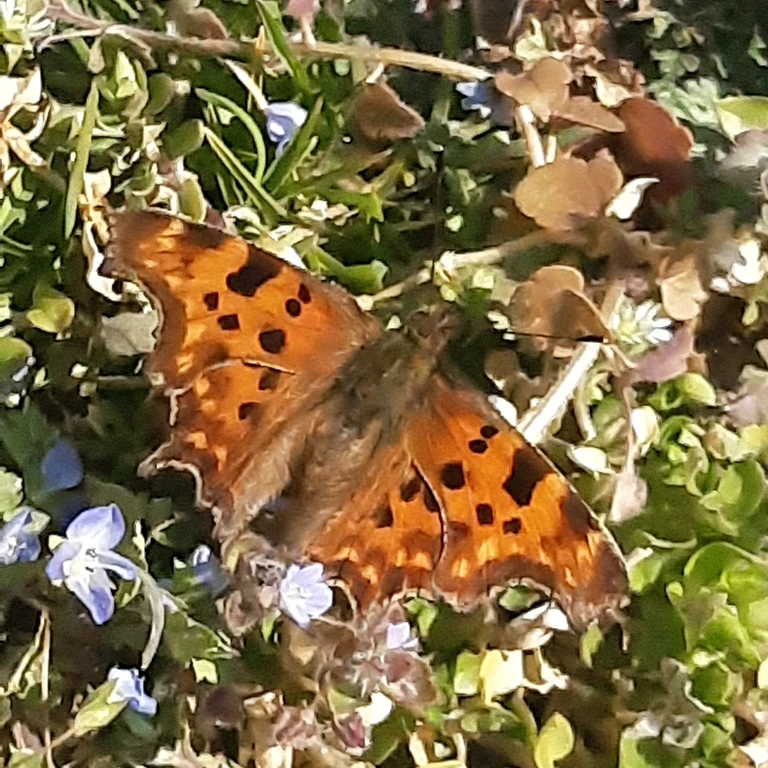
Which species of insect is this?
Polygonia c-album
